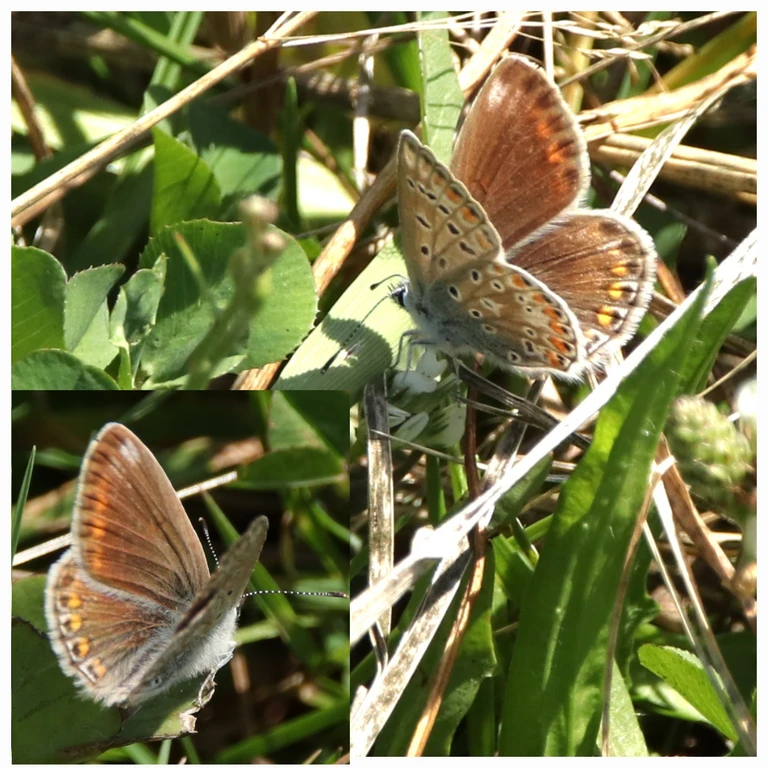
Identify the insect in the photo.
Polyommatus icarus
